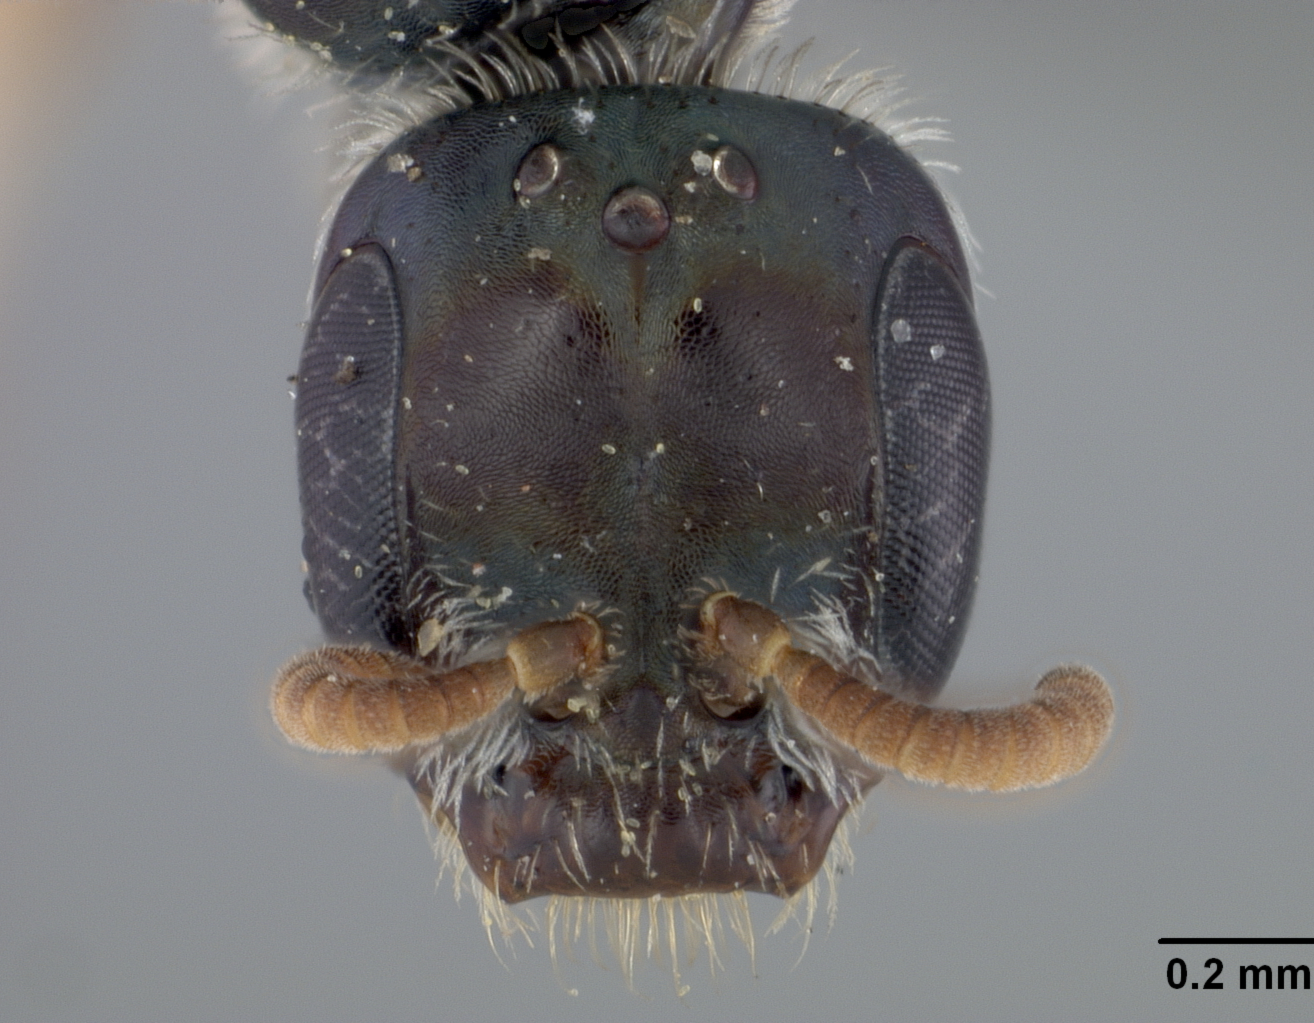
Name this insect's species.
Halictus conanthi
